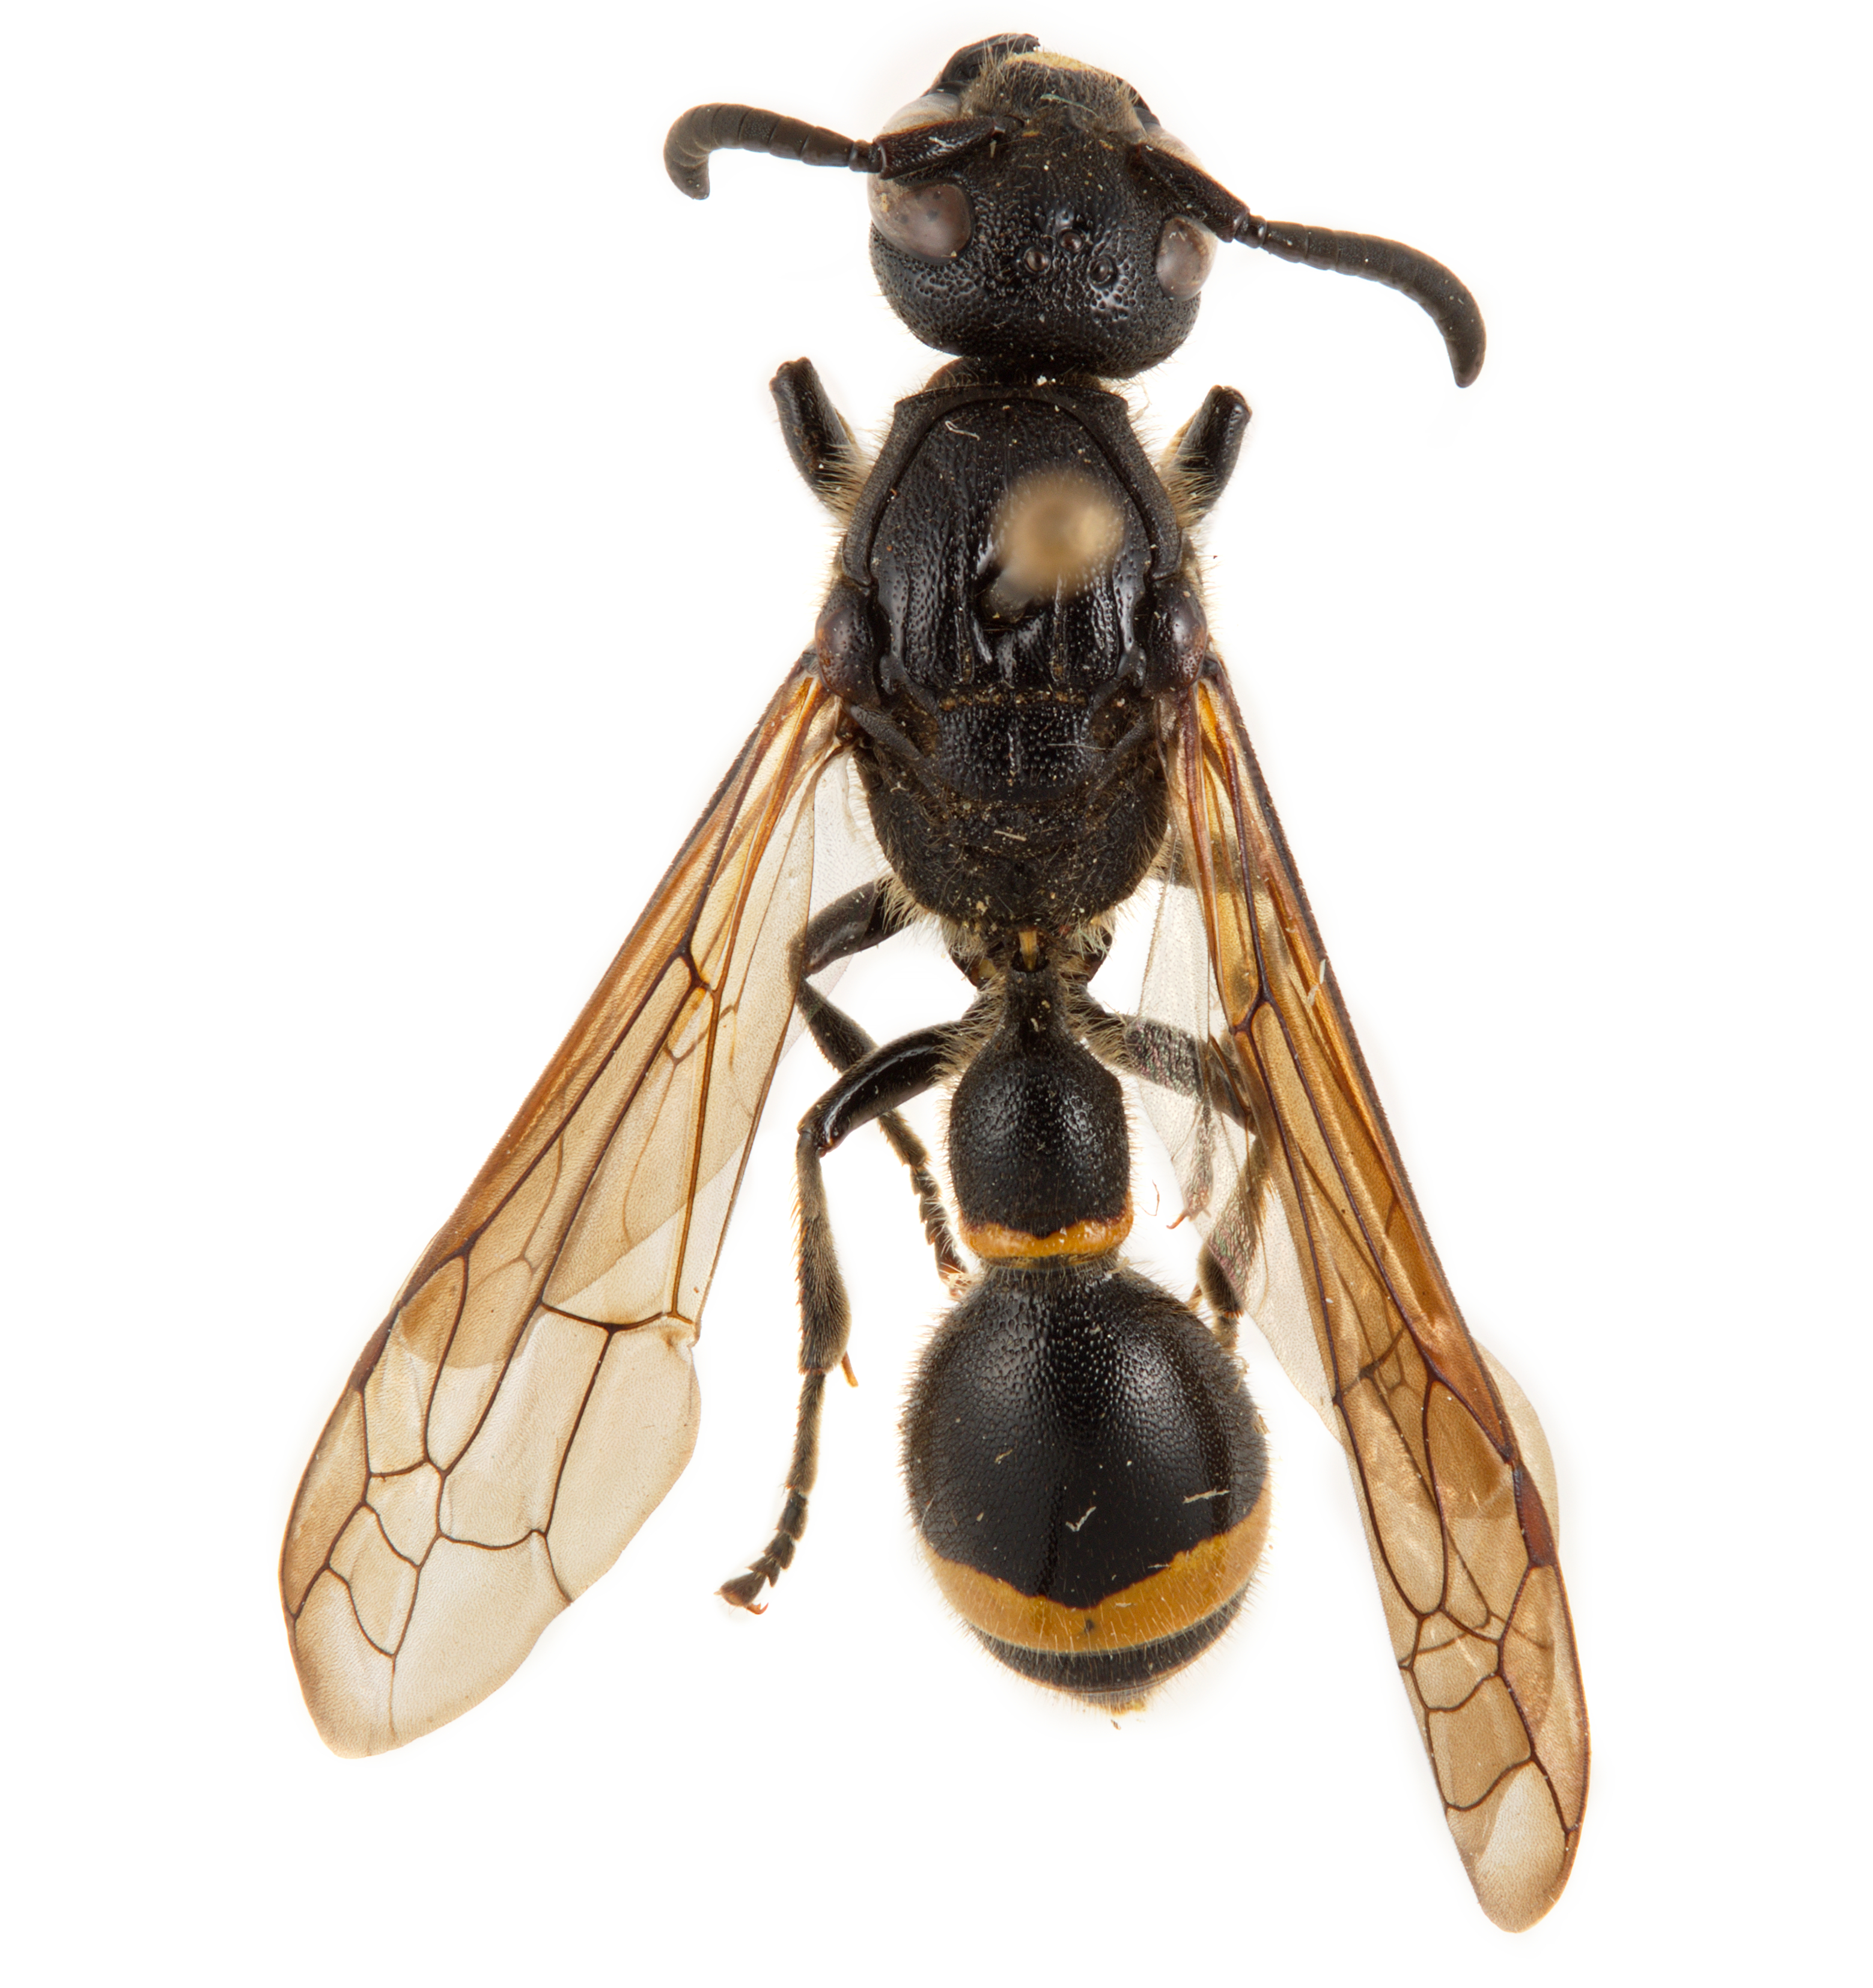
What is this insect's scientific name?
Discoelius zonalis
